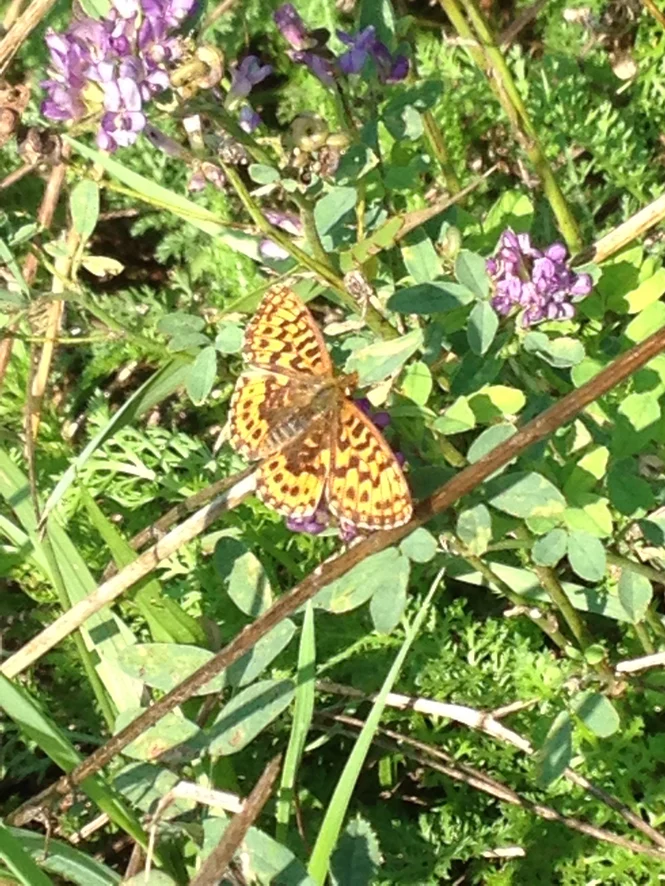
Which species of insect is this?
Boloria dia
